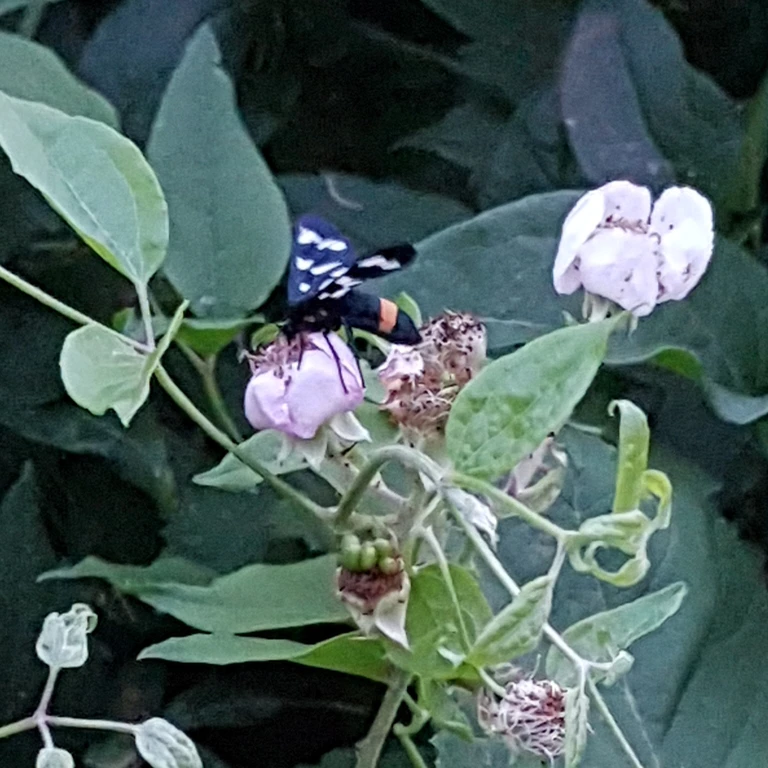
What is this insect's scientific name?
Amata phegea
